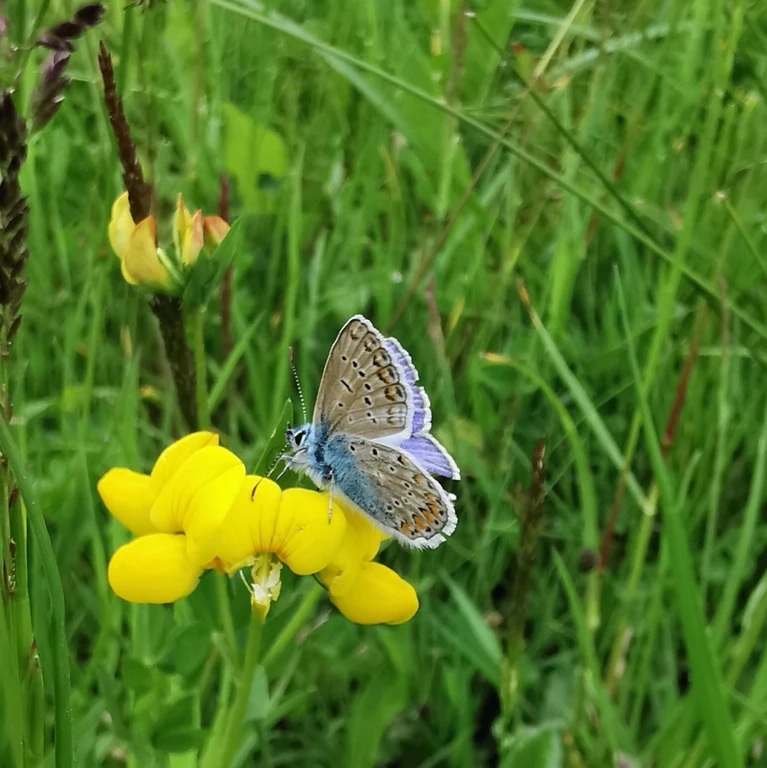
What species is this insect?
Polyommatus icarus
